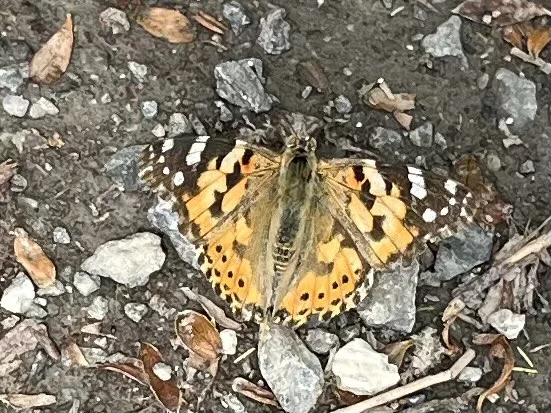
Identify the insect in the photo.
Vanessa cardui
